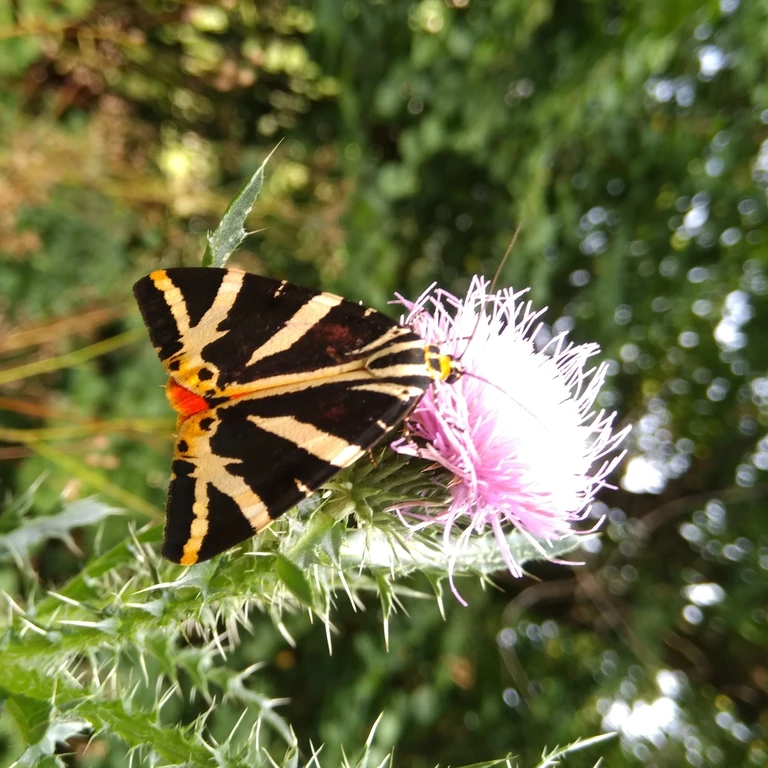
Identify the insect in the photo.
Euplagia quadripunctaria
